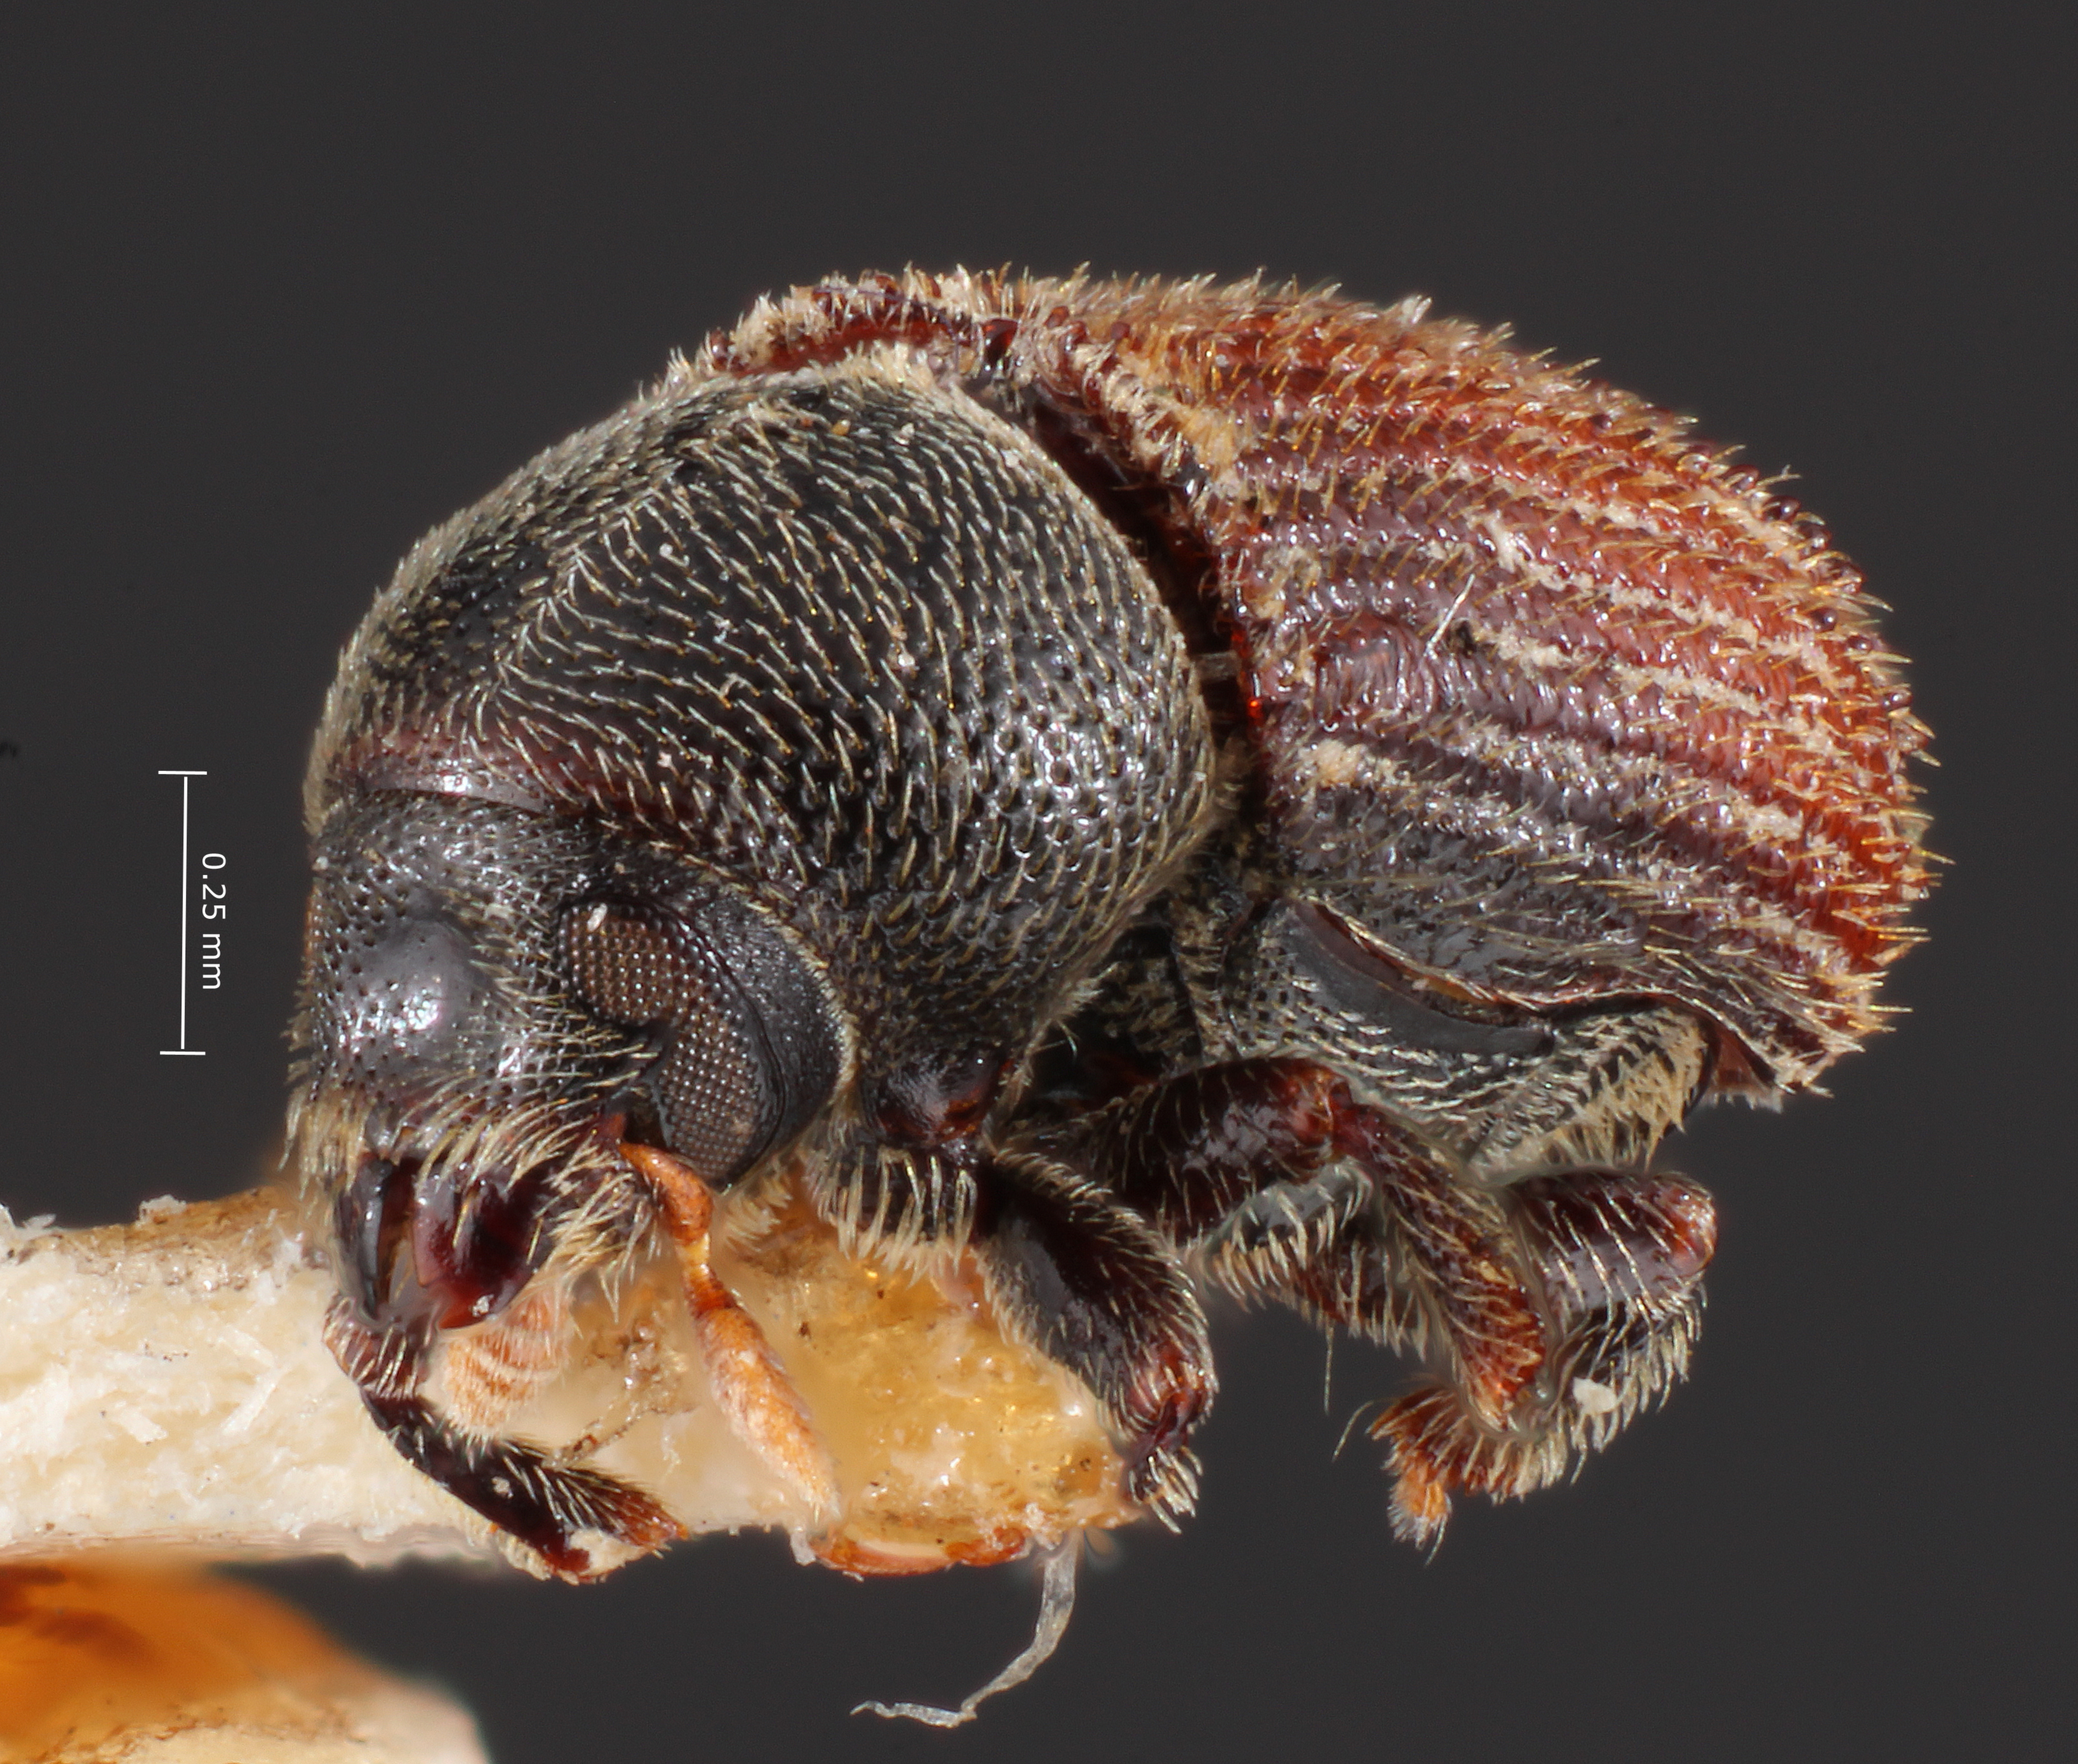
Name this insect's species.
Phloeosinus hoferi
